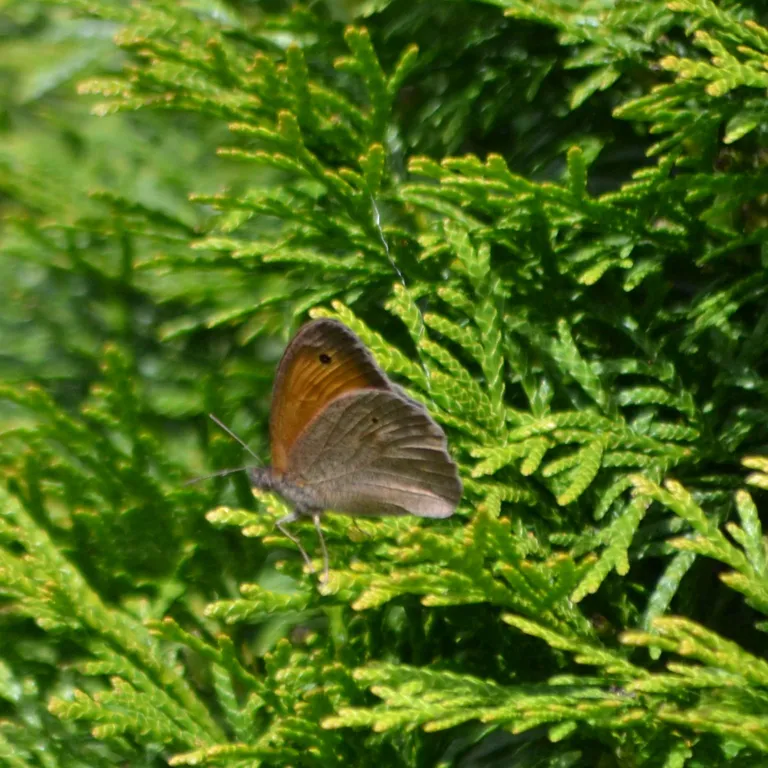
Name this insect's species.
Maniola jurtina
